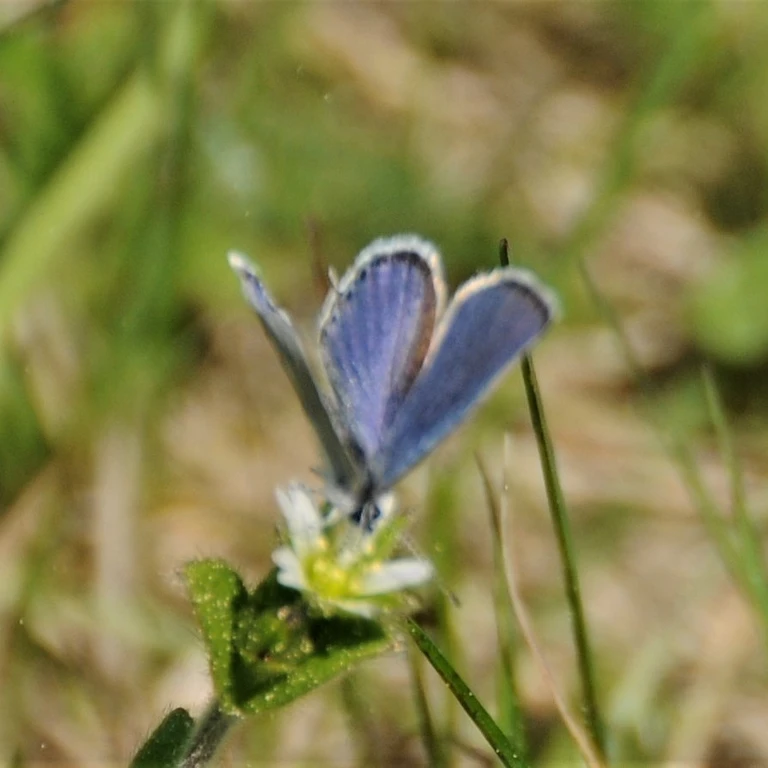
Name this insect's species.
Cupido argiades (also Elkalyce argiades)
